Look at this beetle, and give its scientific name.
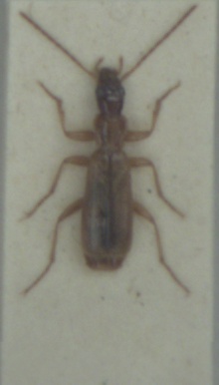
Paradromius longiceps
